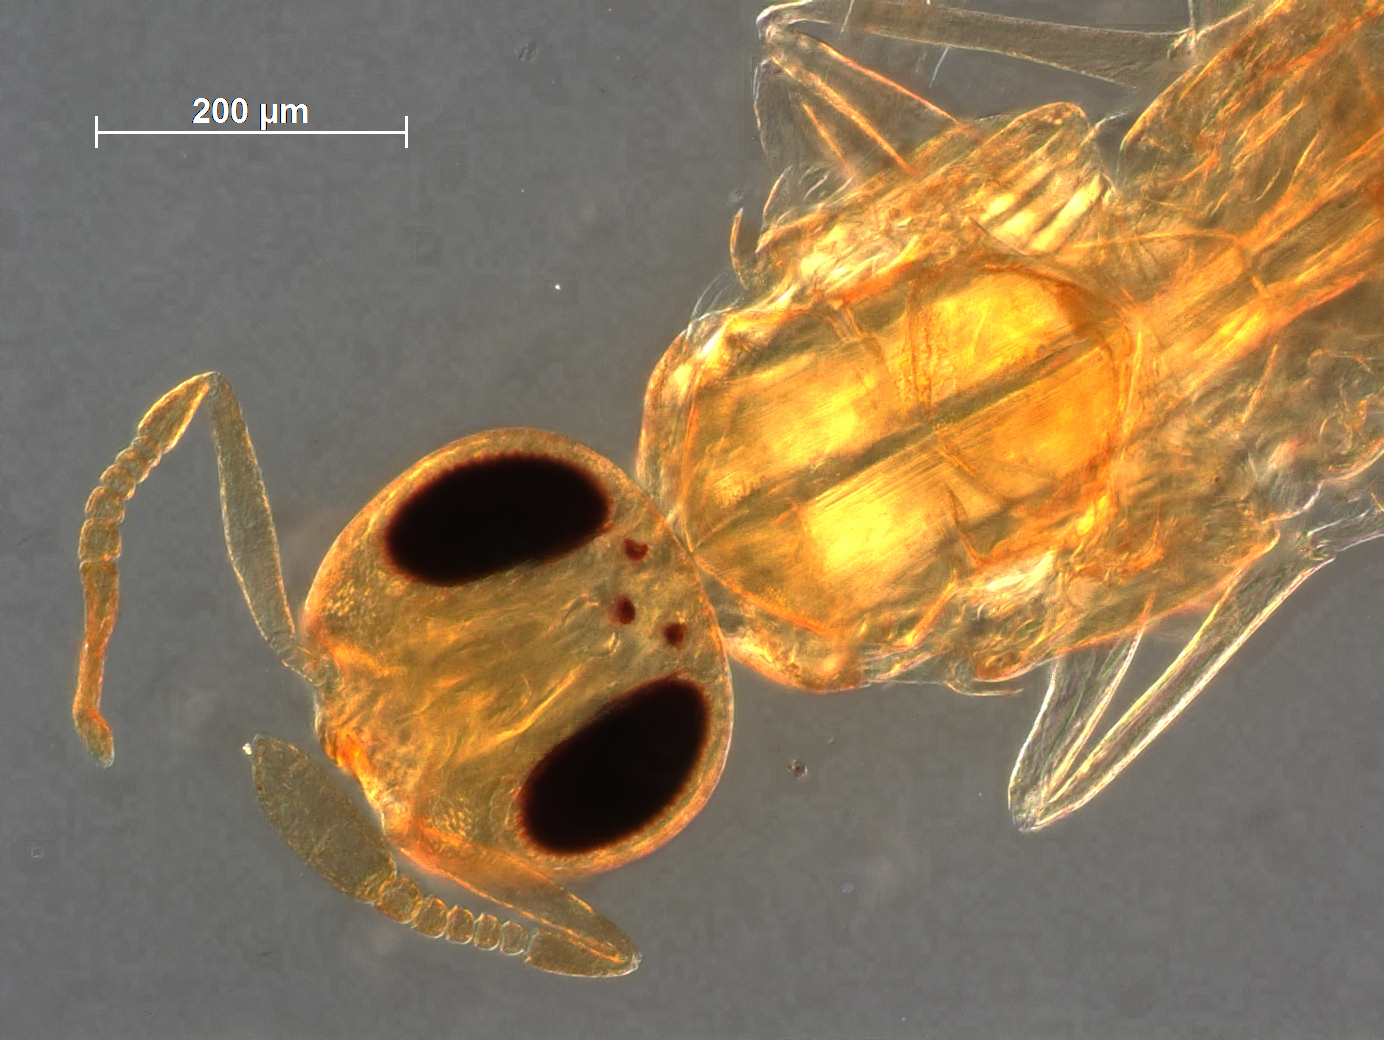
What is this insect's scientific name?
Acerophagus antennalis
